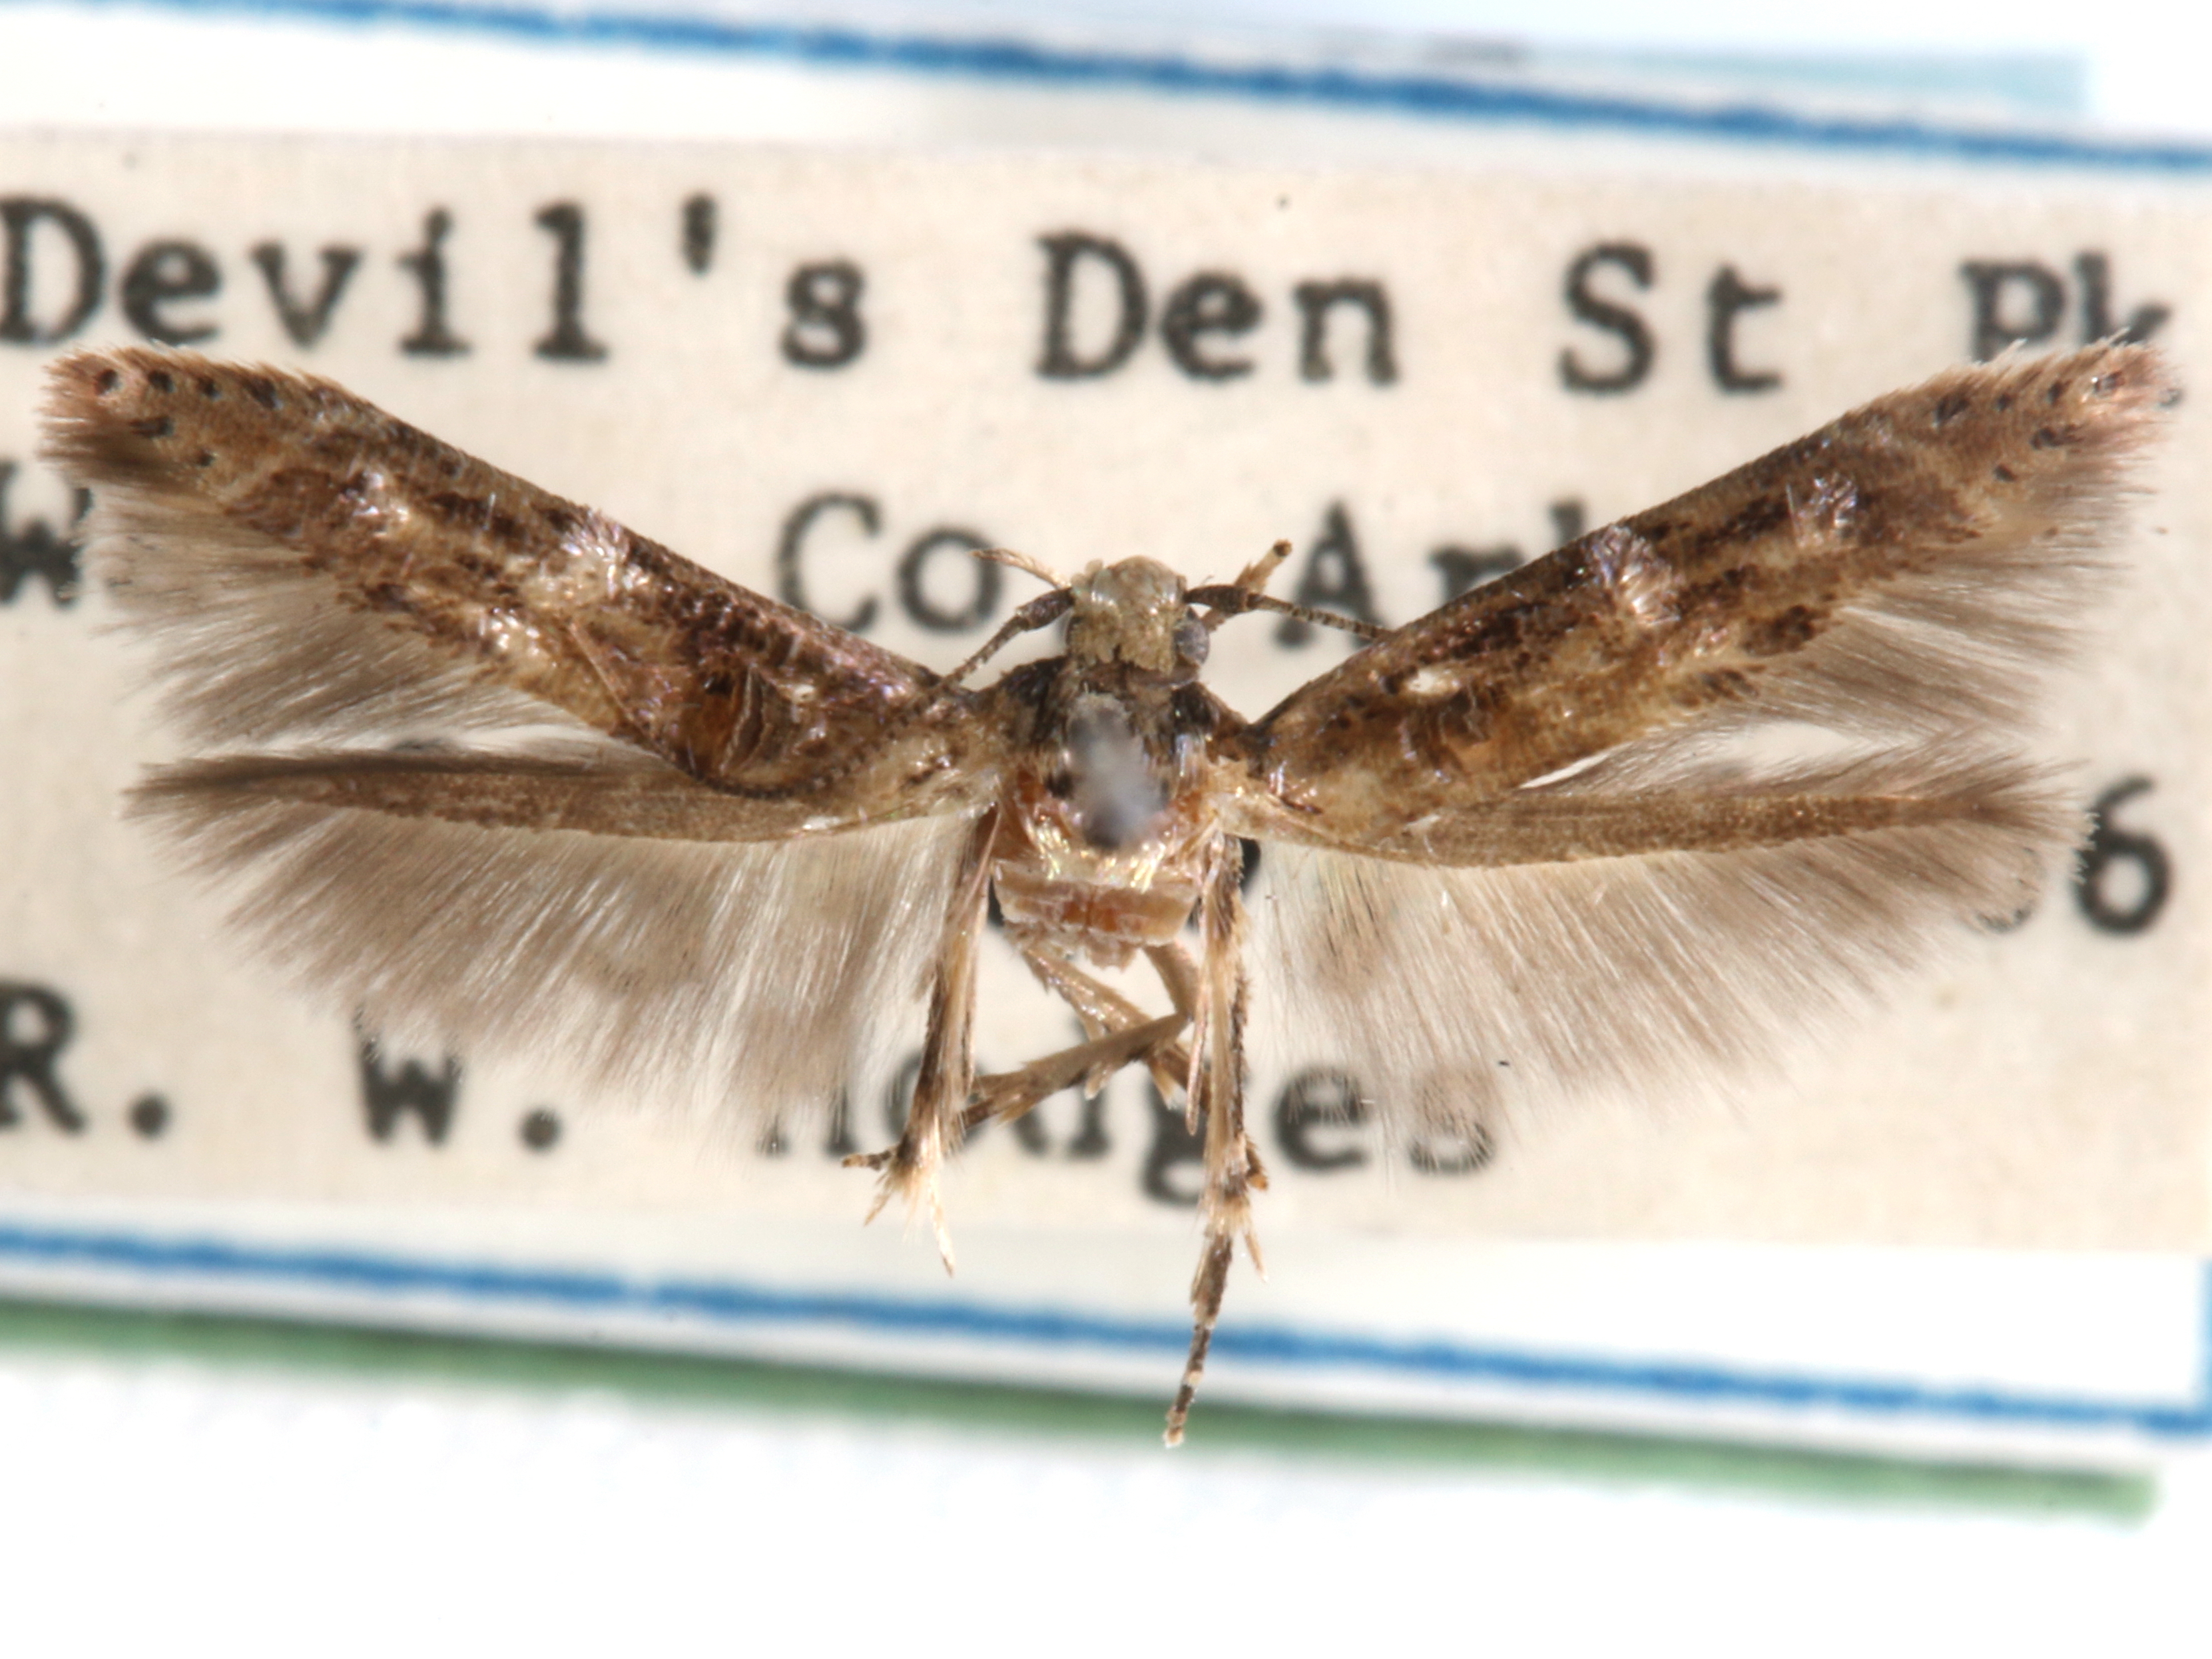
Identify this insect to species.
Sorhagenia pexa
